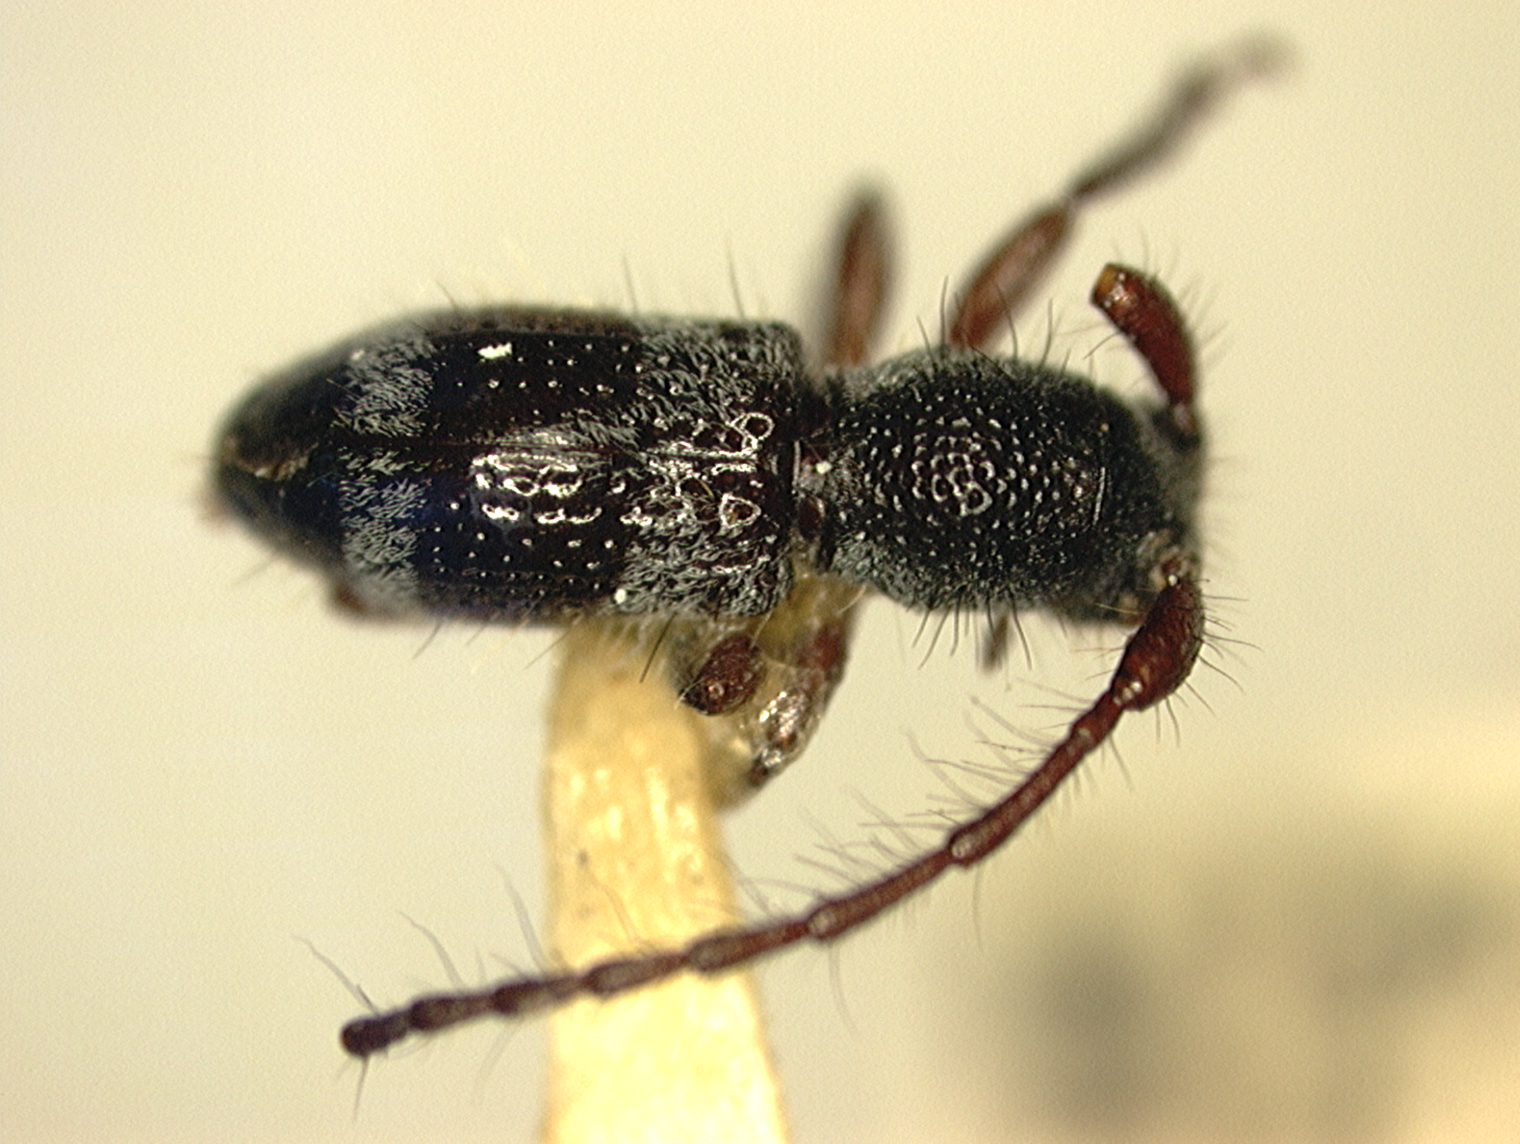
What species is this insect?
Microleropsis rufimembris
